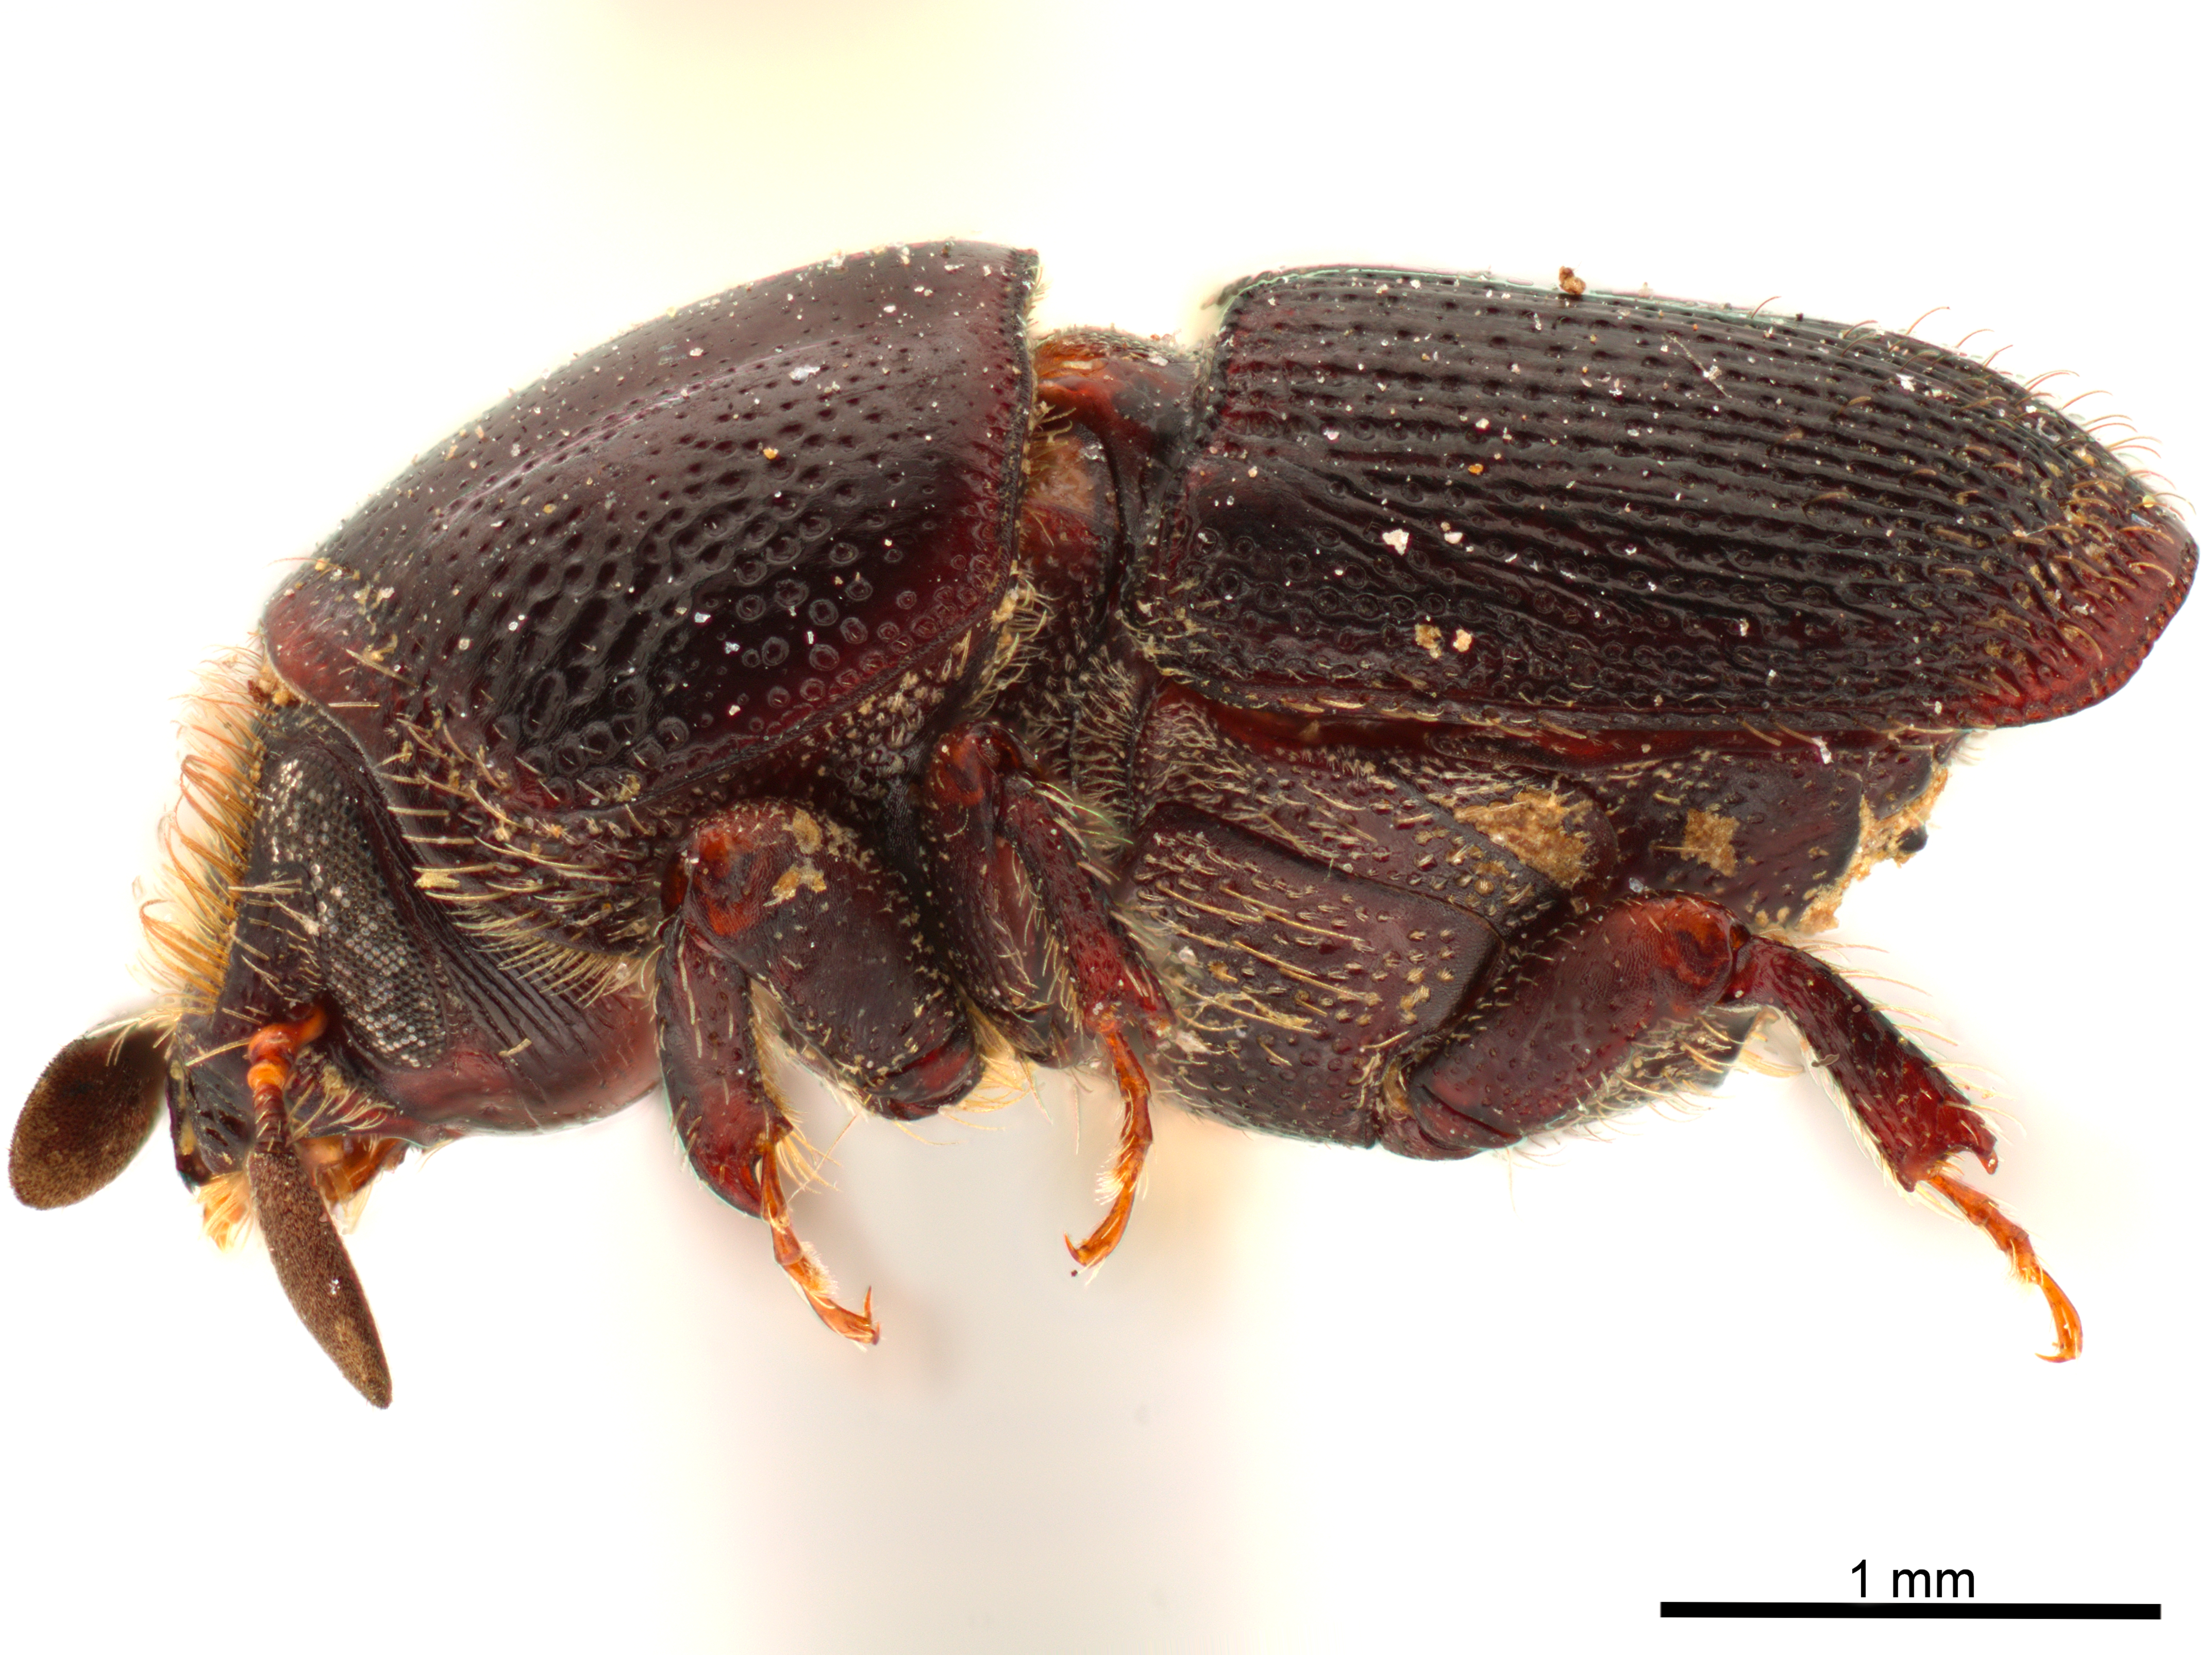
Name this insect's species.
Scolytus binodus
